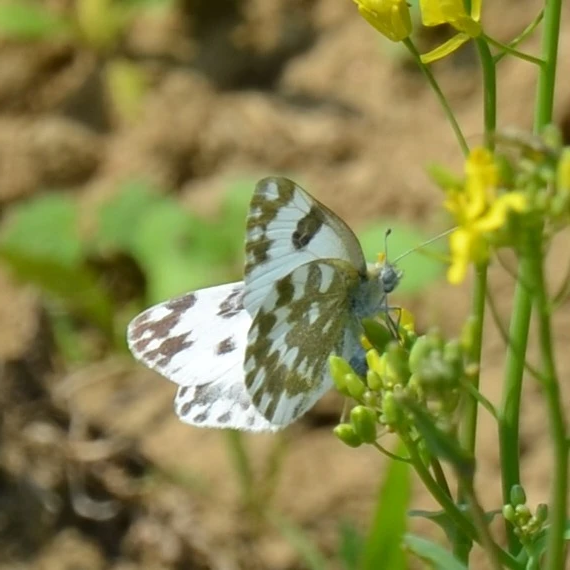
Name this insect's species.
Pontia edusa
